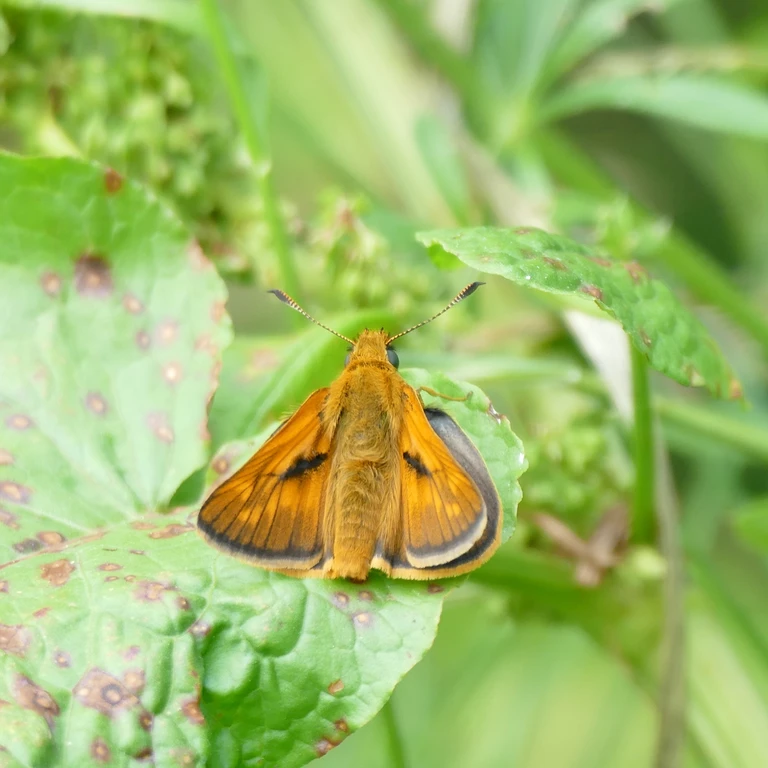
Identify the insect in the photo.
Ochlodes sylvanus (also Ochlodes venata)
